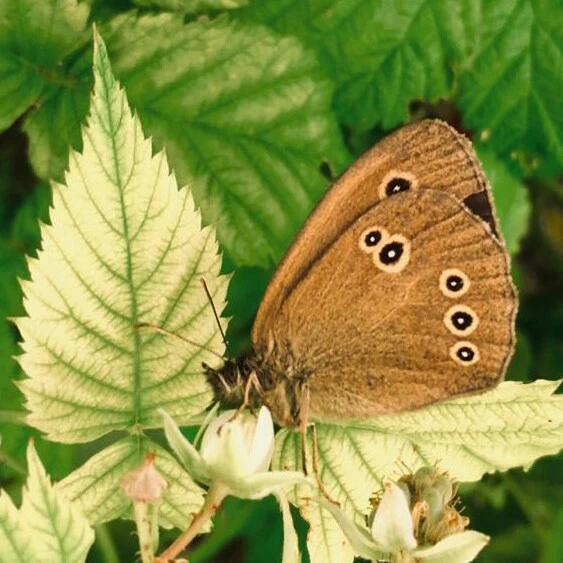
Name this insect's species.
Aphantopus hyperantus
